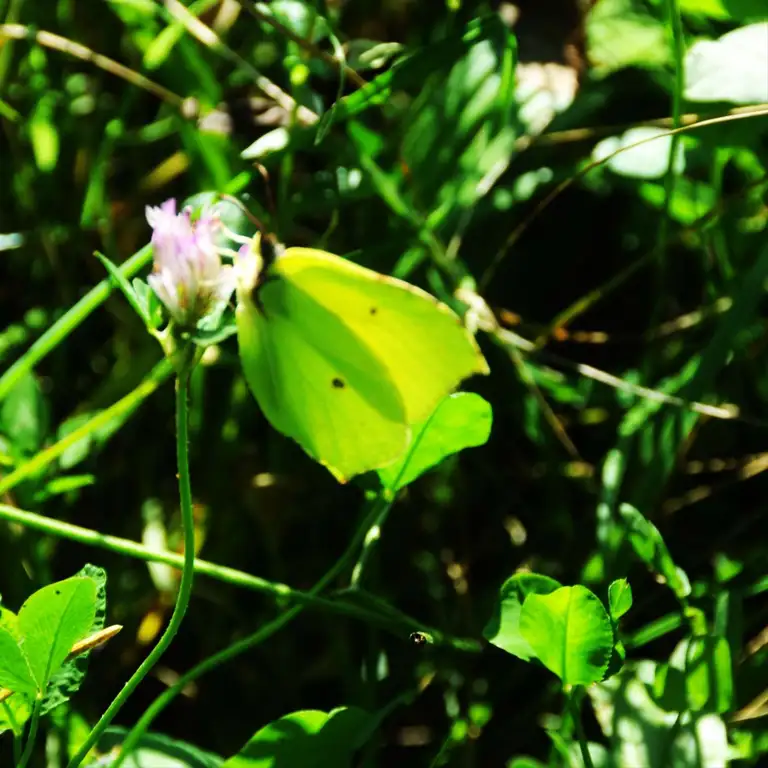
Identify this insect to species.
Gonepteryx rhamni
